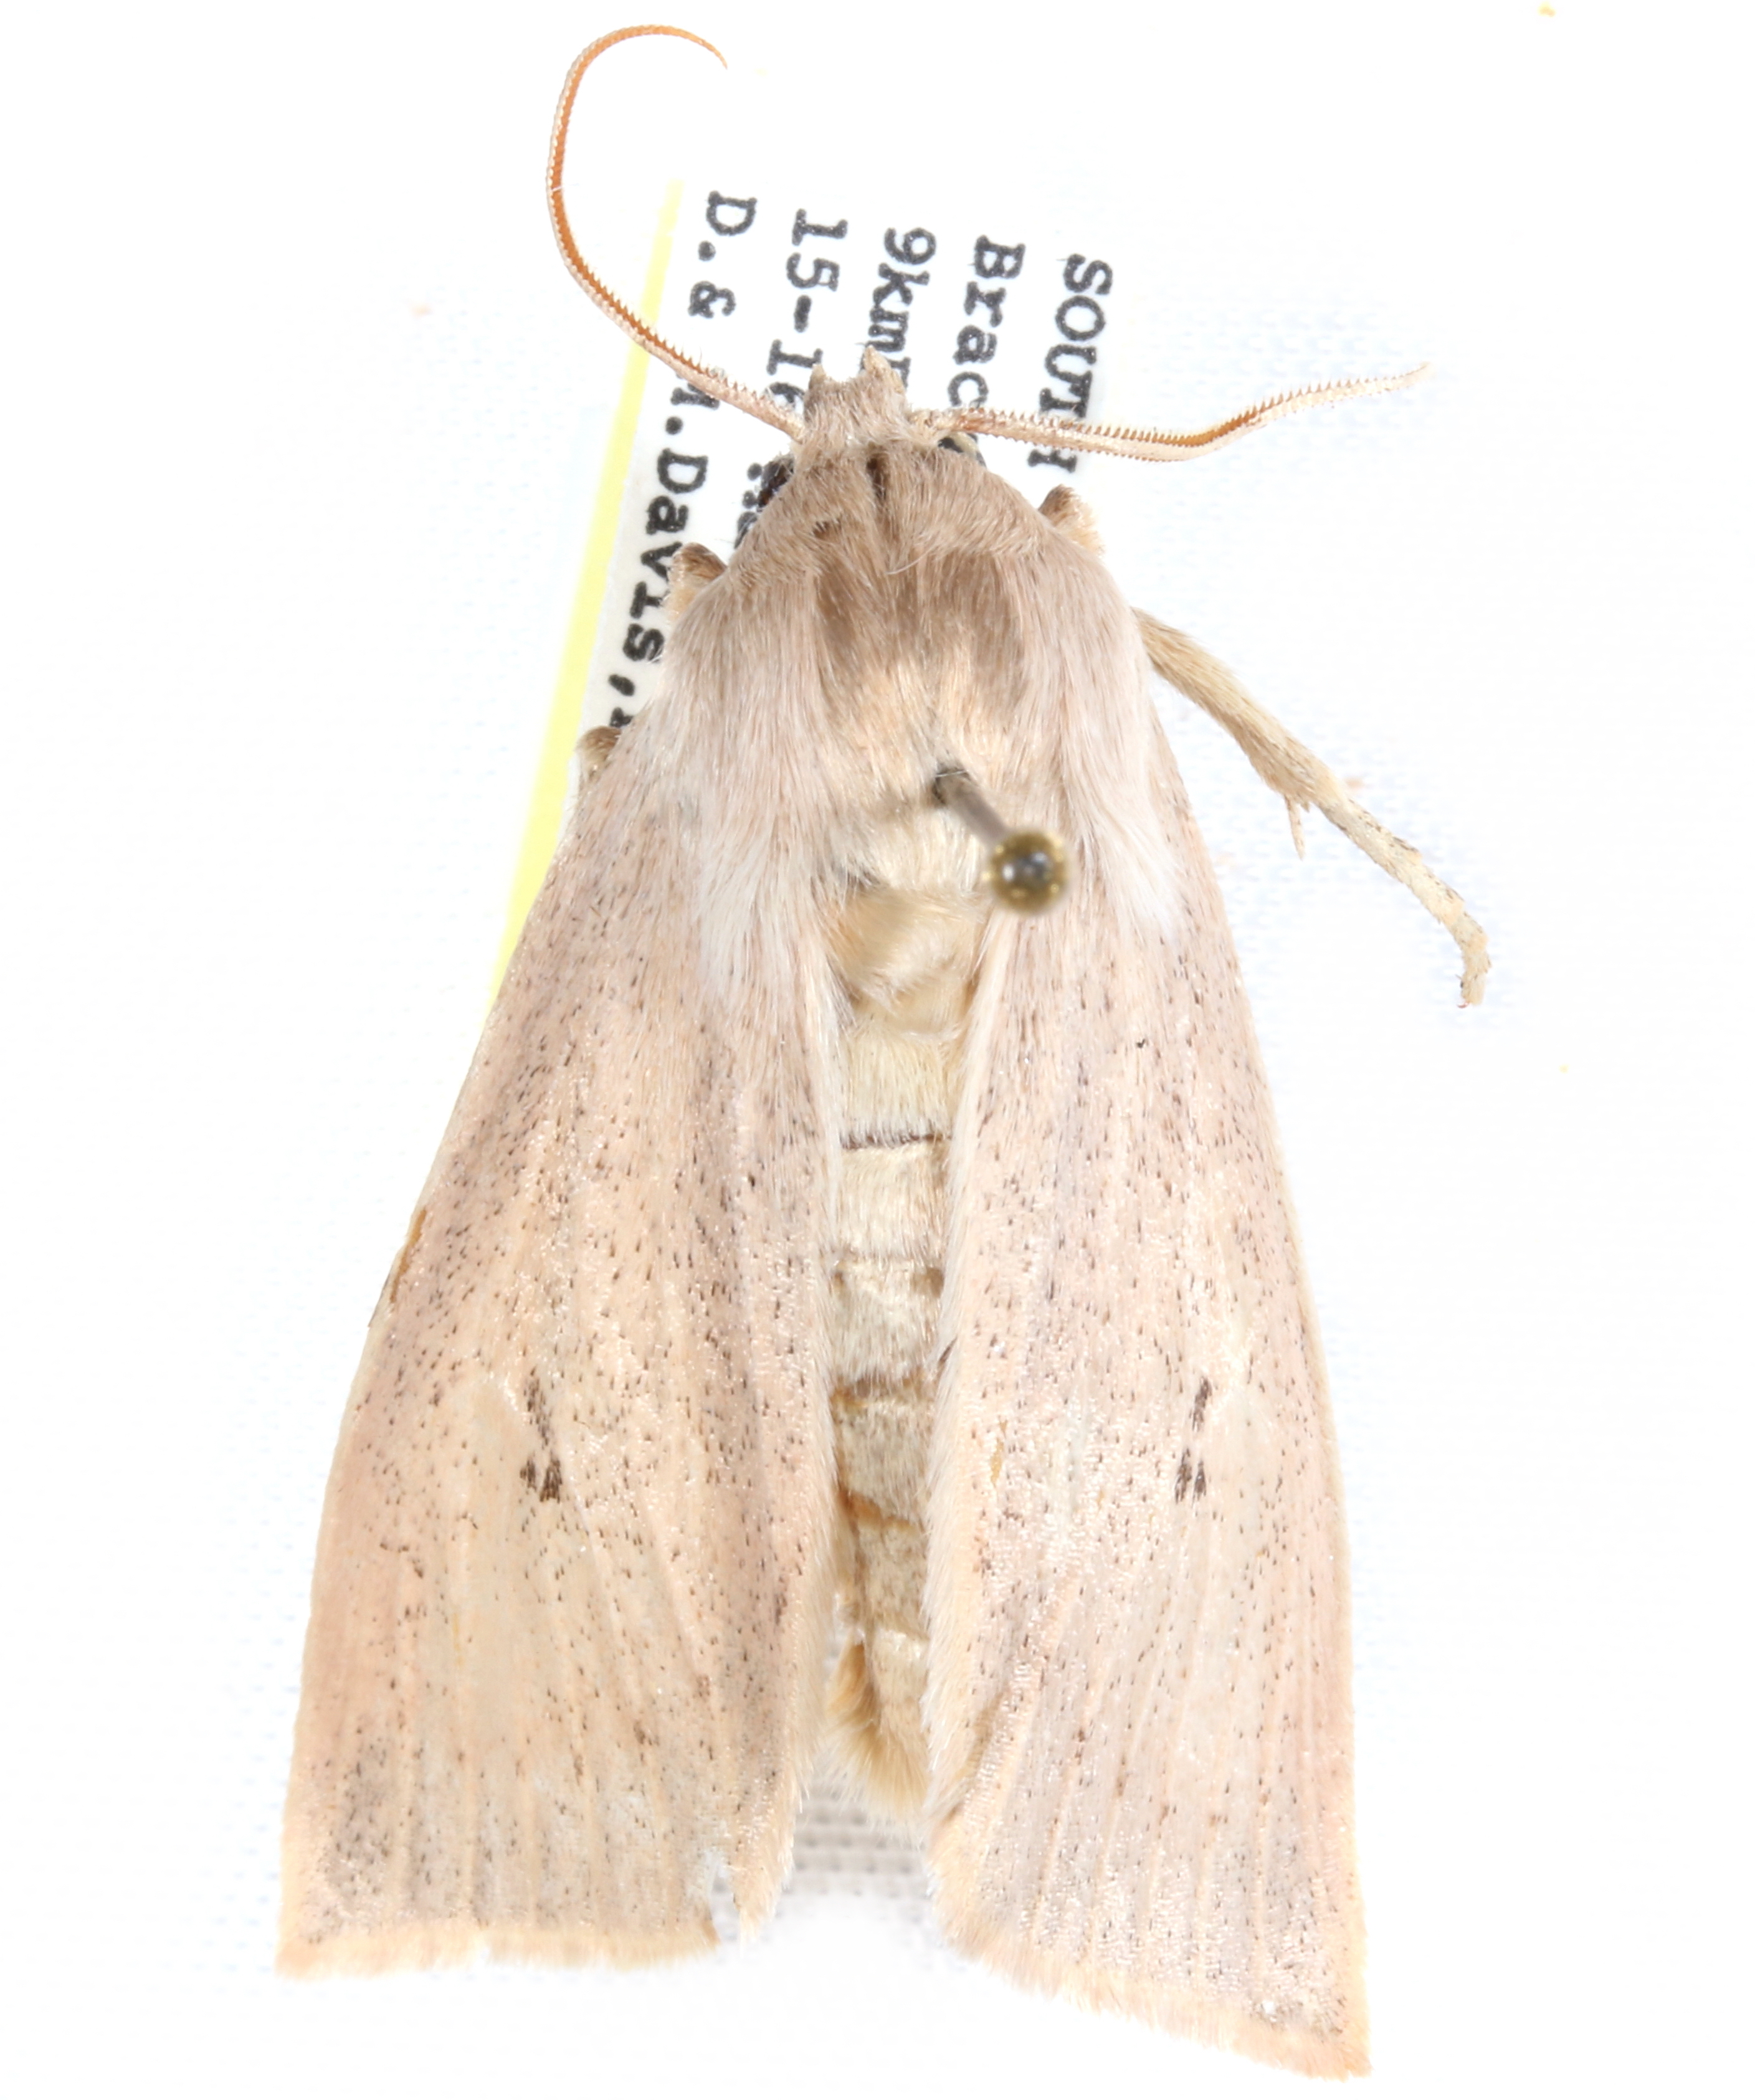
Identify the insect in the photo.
Conicofrontia sesamiodes
